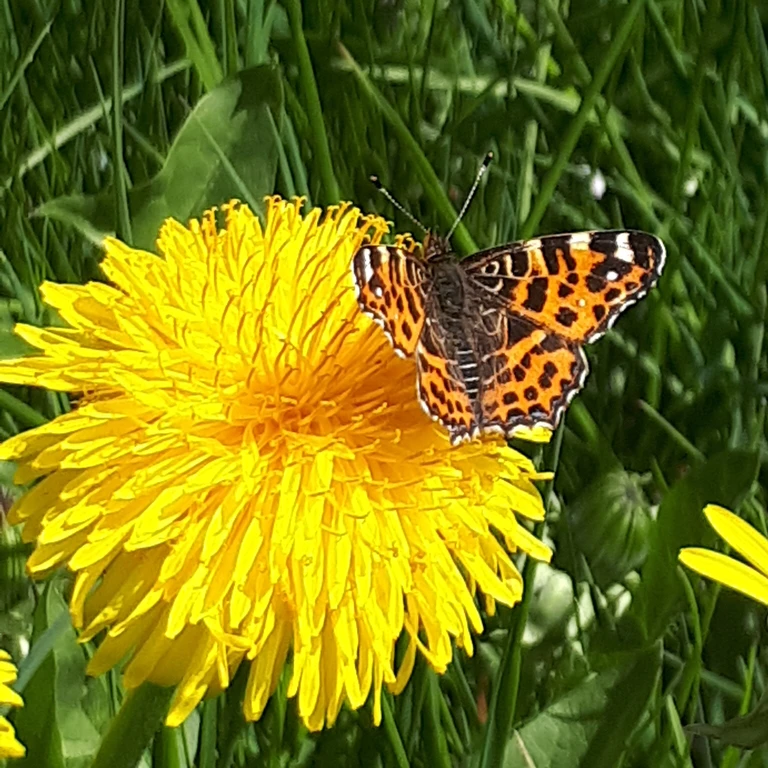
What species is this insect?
Araschnia levana
